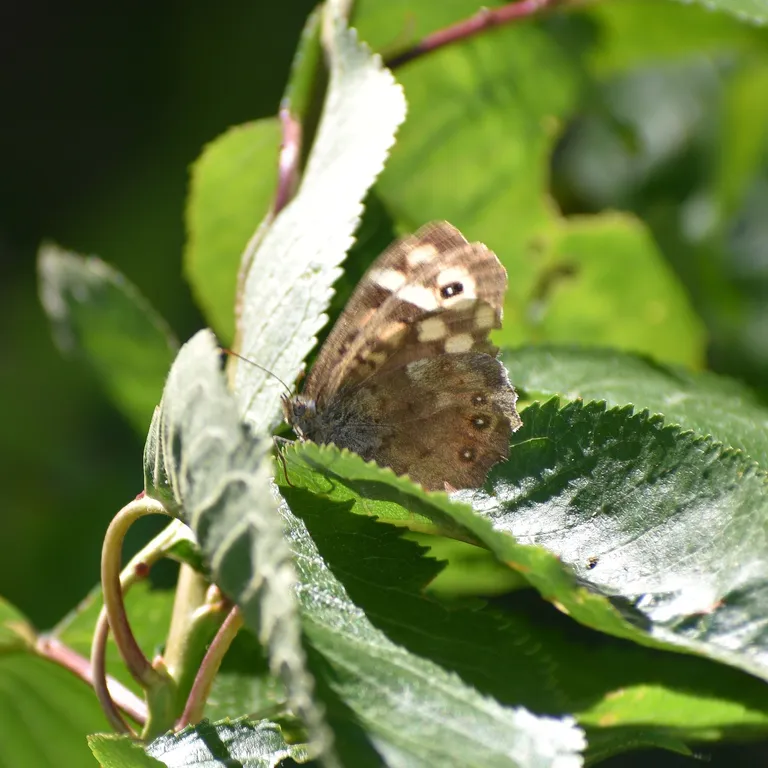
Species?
Pararge aegeria
